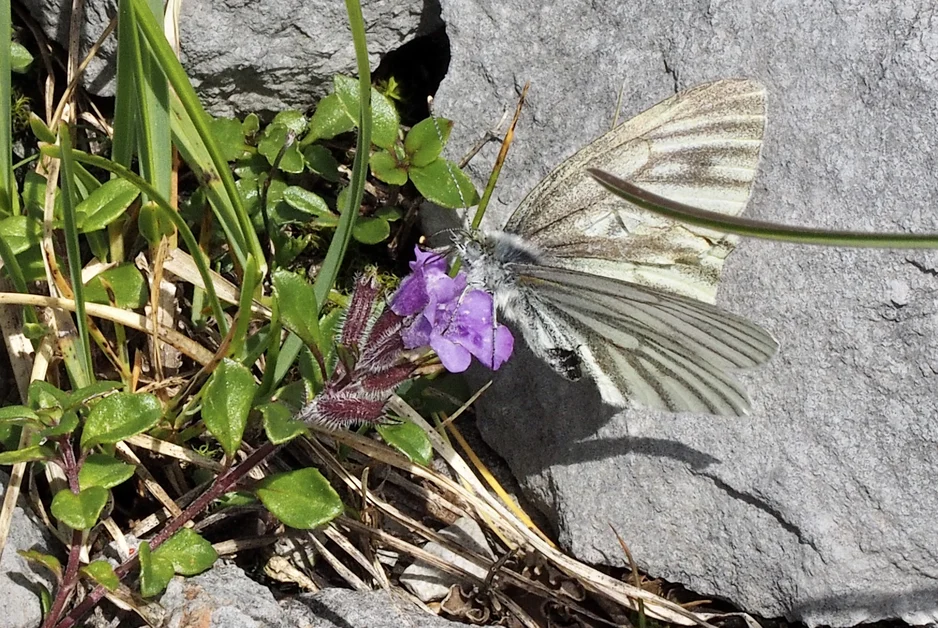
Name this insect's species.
Pieris bryoniae
